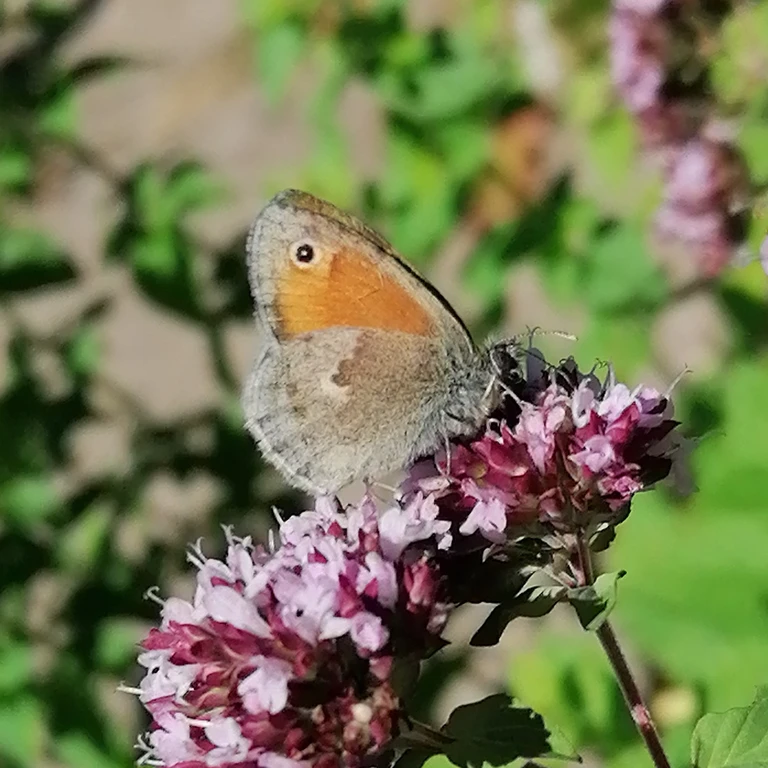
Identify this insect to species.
Coenonympha pamphilus
